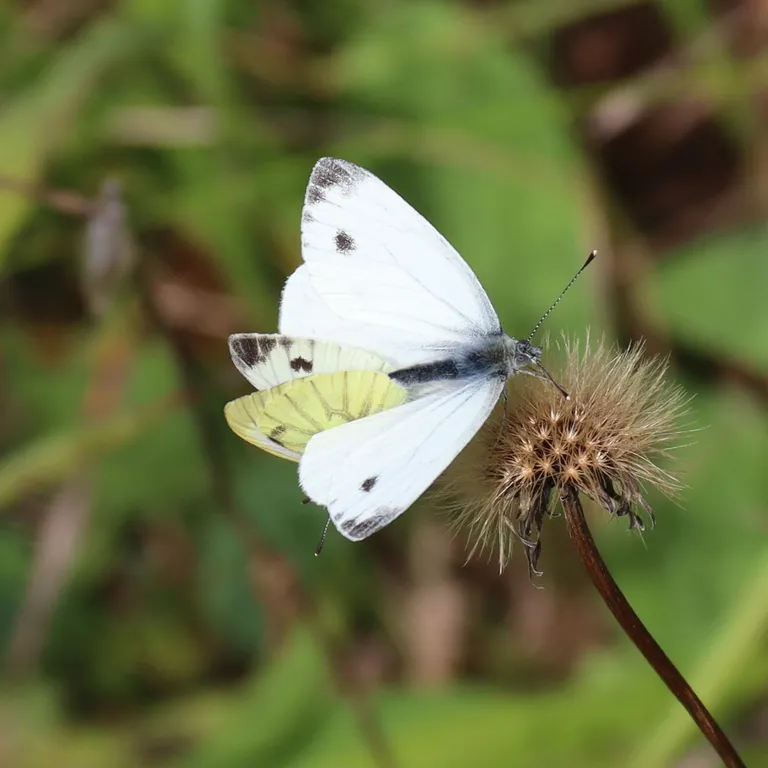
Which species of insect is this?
Pieris napi
